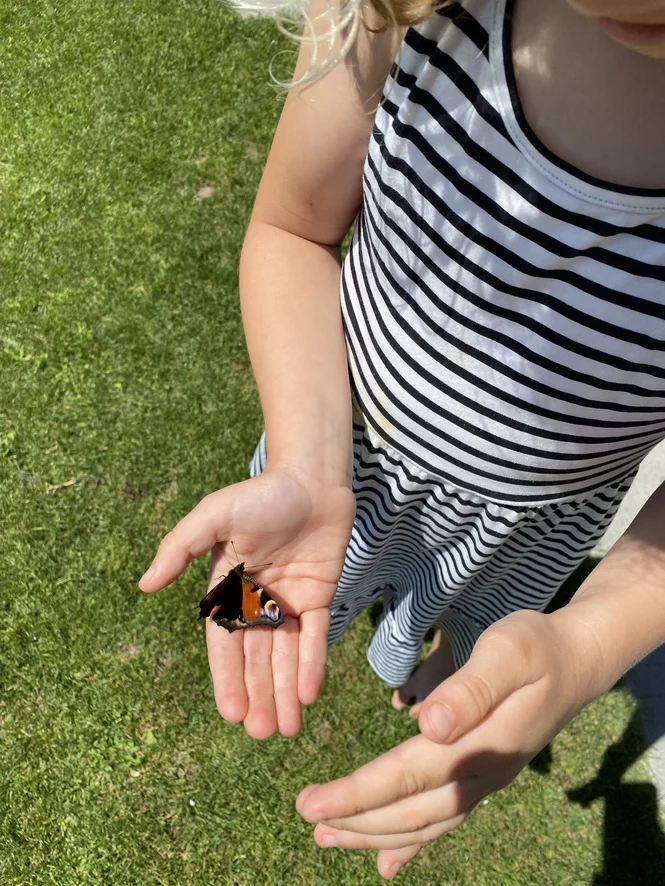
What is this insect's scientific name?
Aglais io
